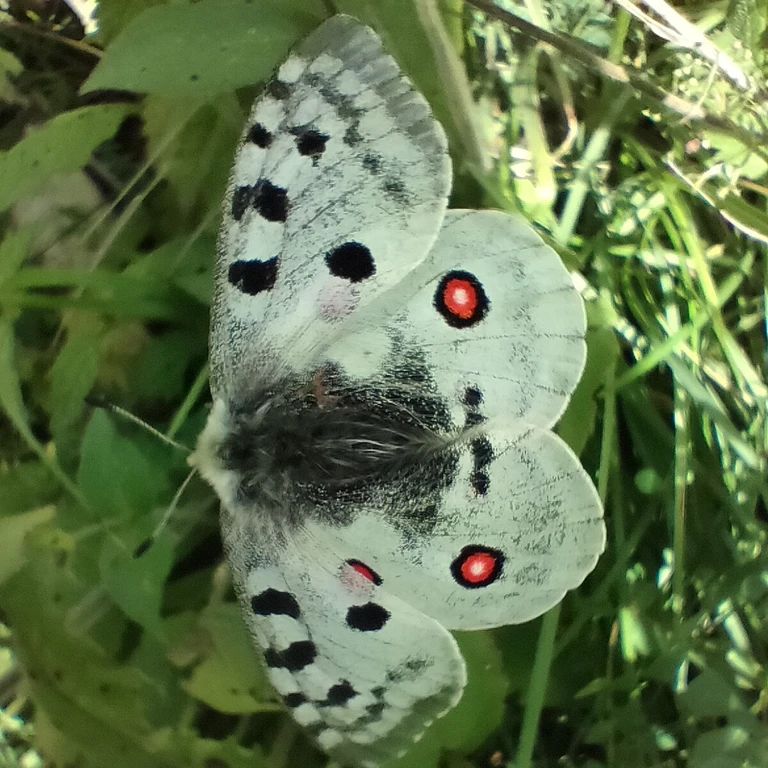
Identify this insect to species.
Parnassius apollo
